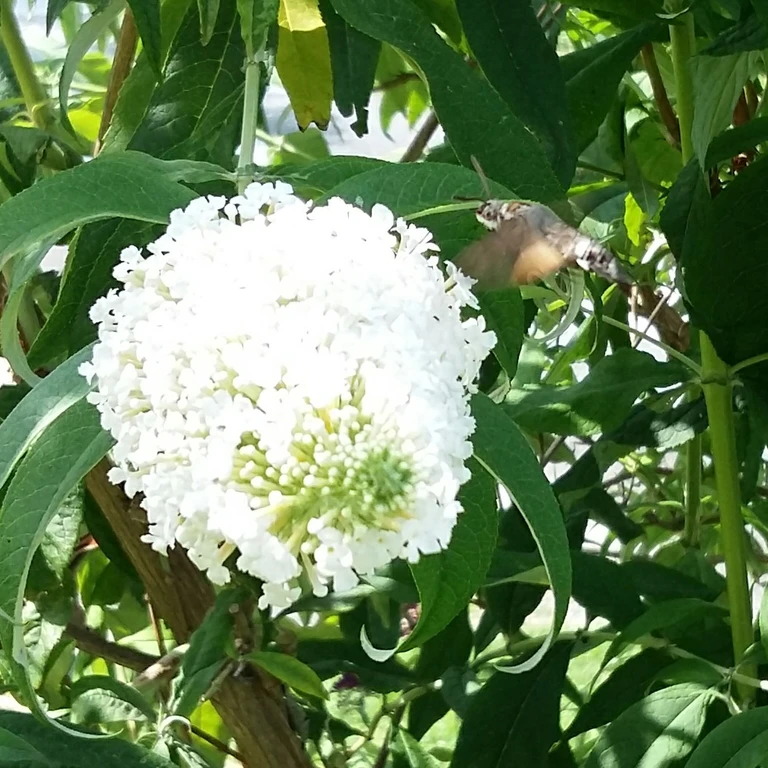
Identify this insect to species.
Macroglossum stellatarum
